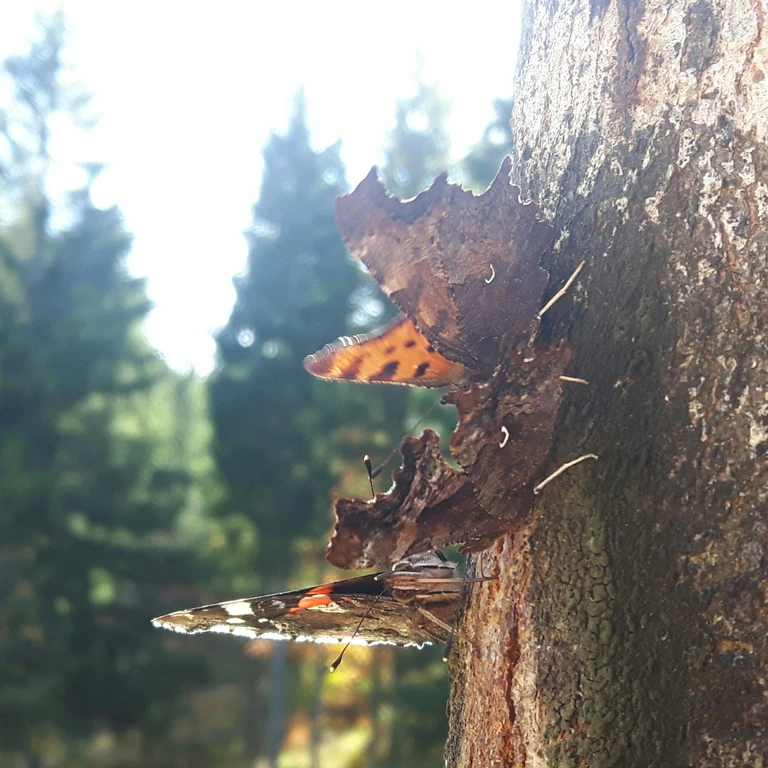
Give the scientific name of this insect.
Polygonia c-album
